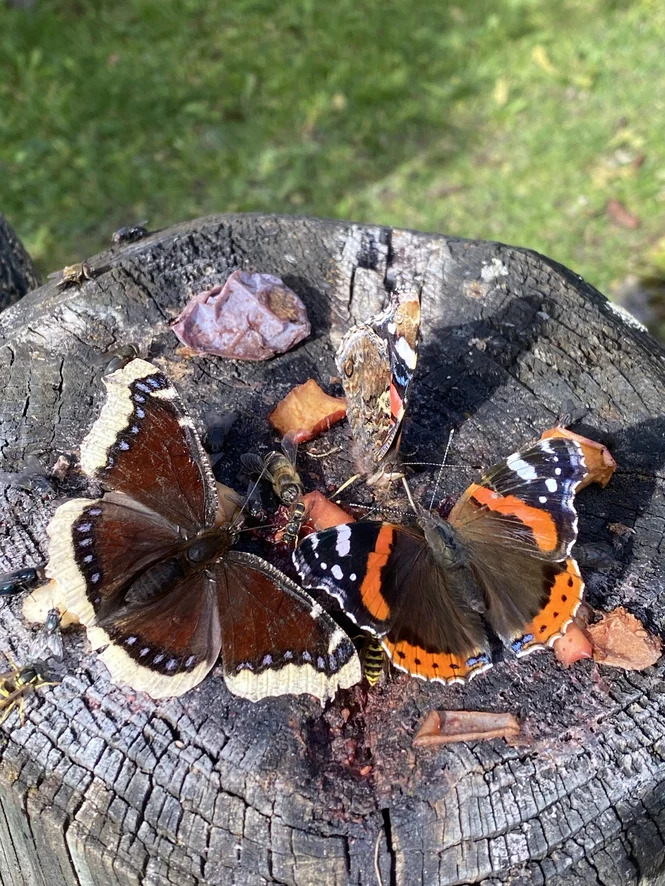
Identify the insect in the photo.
Nymphalis antiopa
